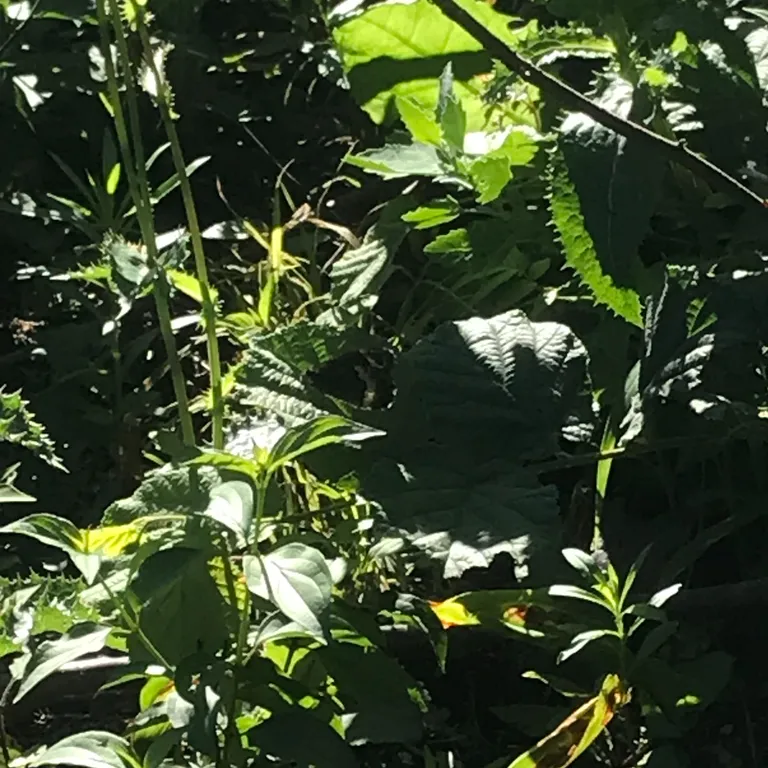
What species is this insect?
Hipparchia fagi
